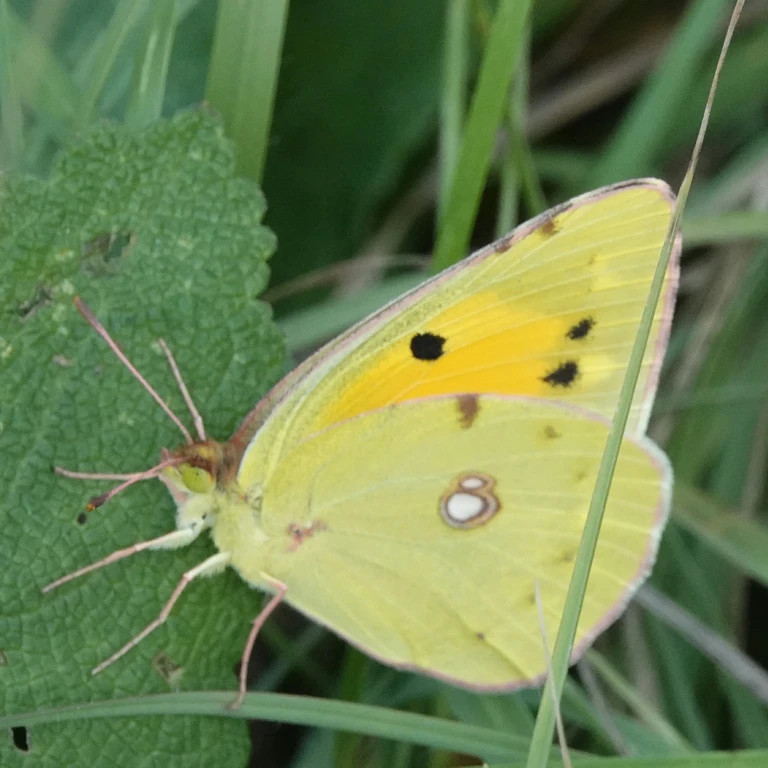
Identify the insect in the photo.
Colias croceus
